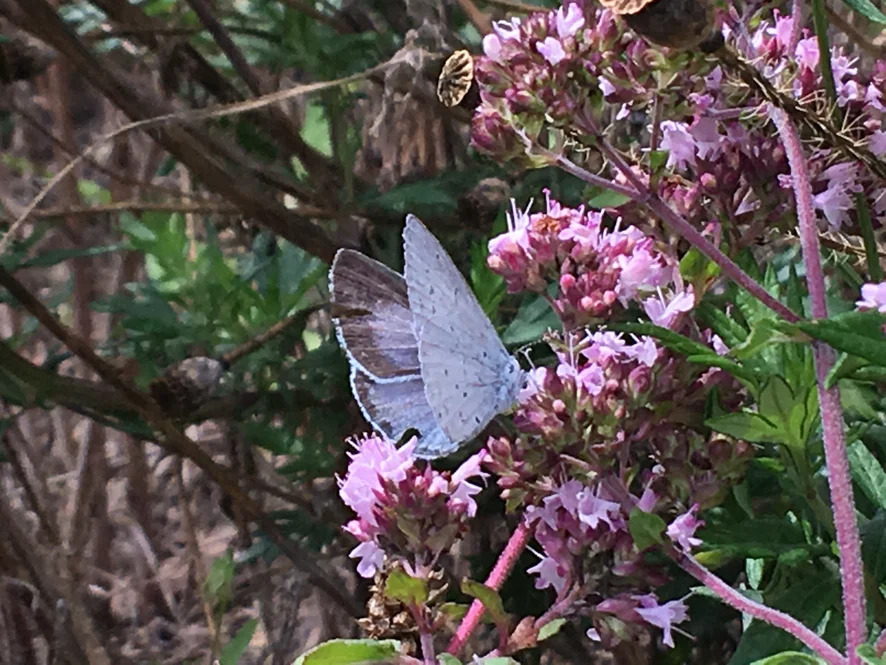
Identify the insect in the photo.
Celastrina argiolus
